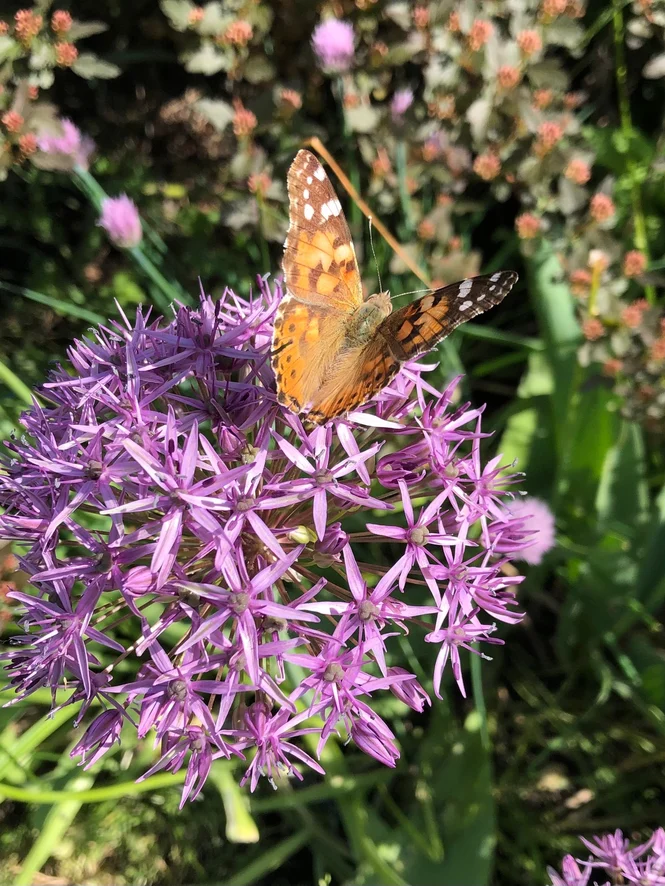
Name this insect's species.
Vanessa cardui
